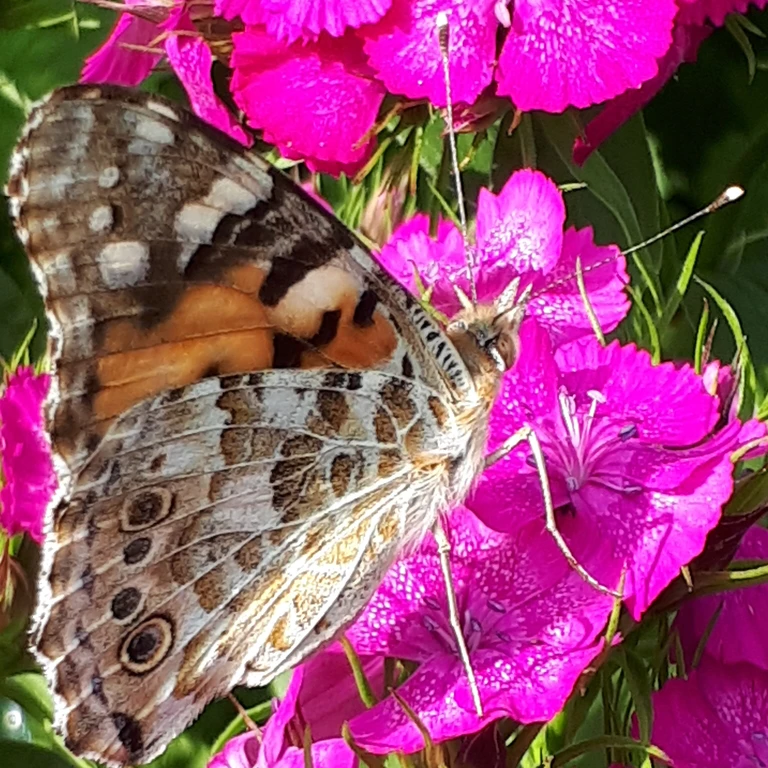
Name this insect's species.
Vanessa cardui
